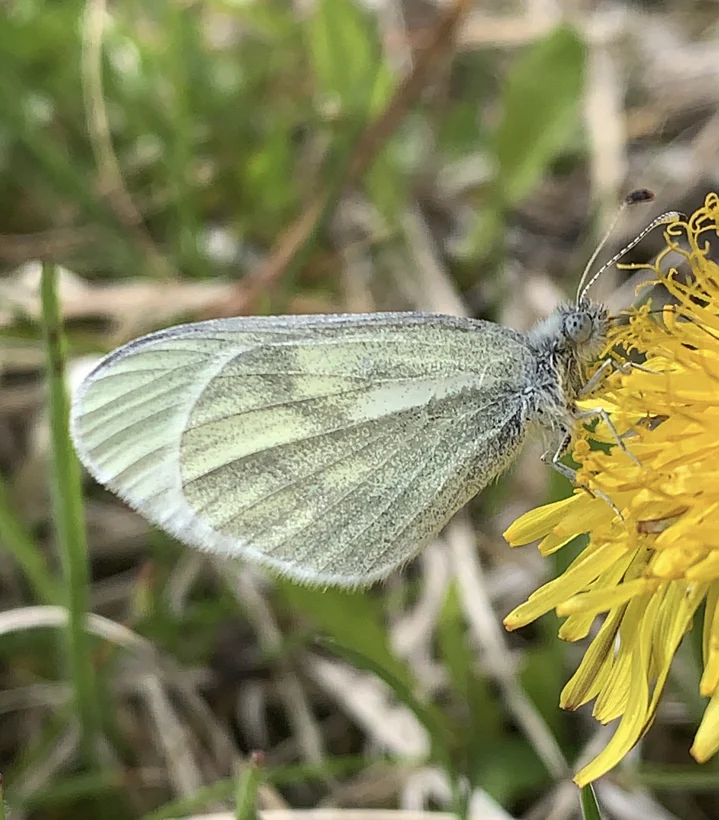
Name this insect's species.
Leptidea sinapis/juvernica
